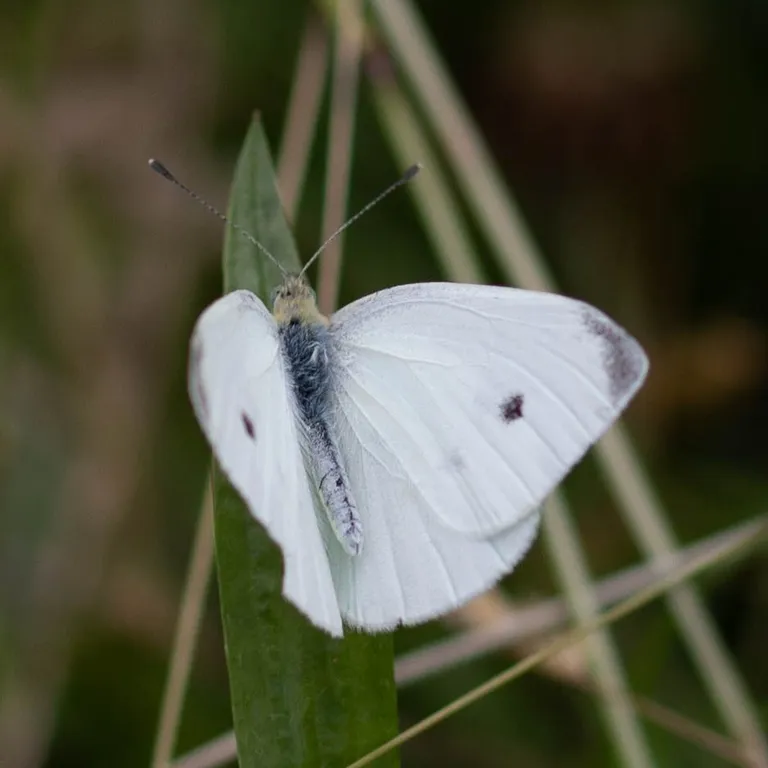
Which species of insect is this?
Pieris rapae
